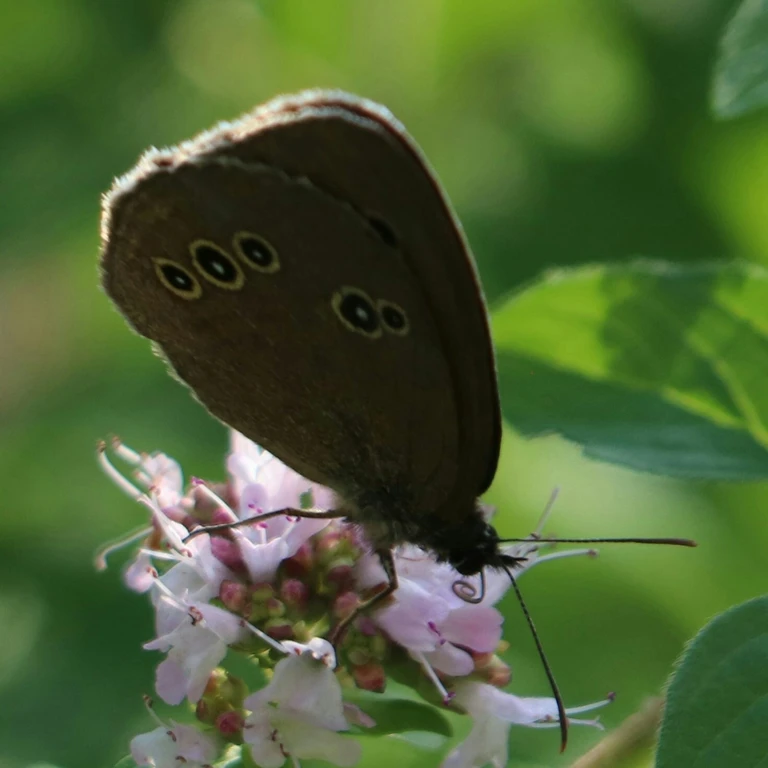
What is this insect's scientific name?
Aphantopus hyperantus
